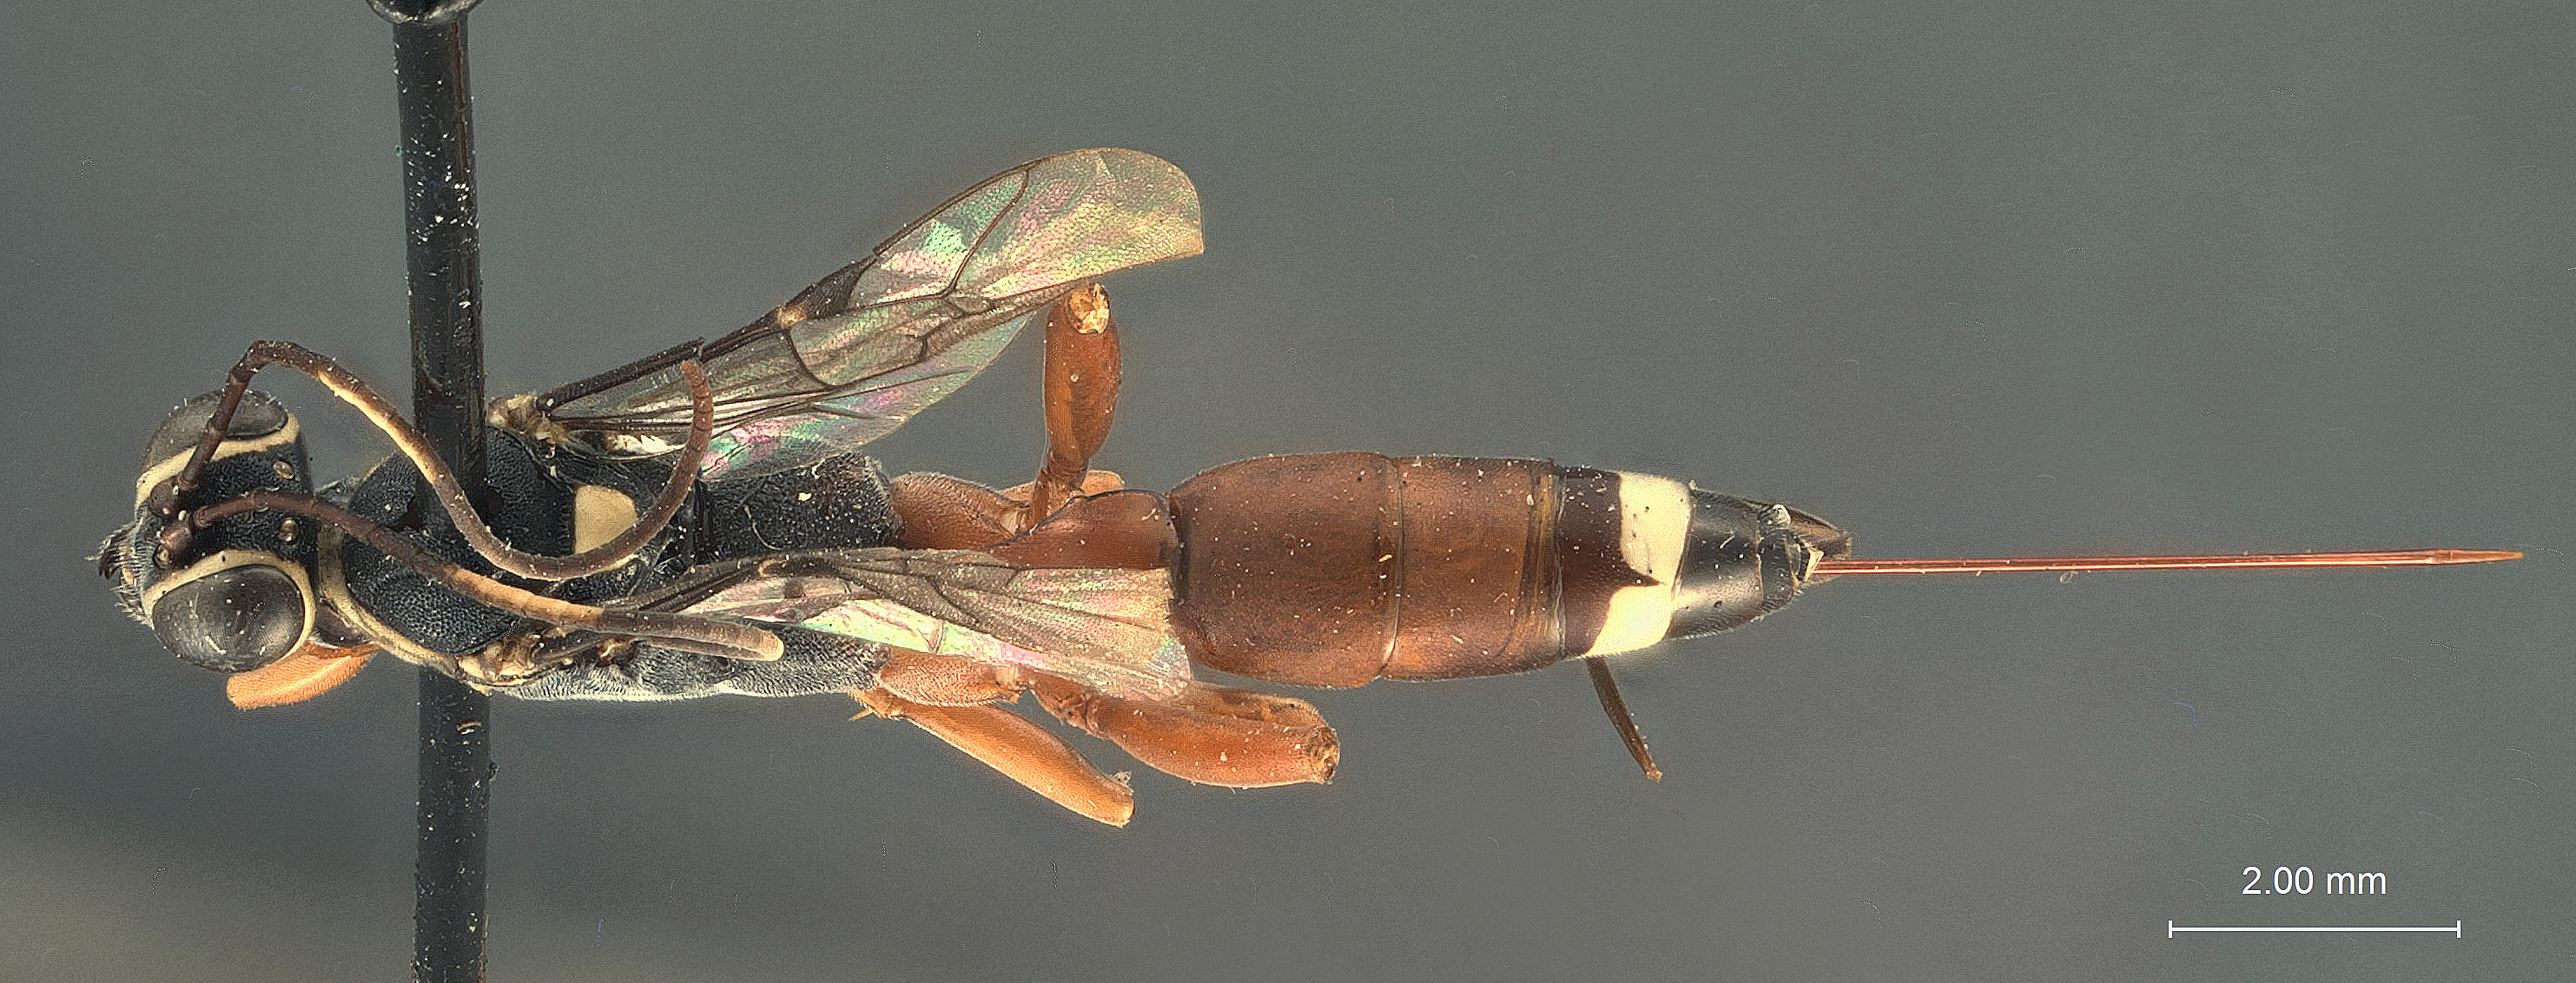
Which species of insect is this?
Ischnus doddi
